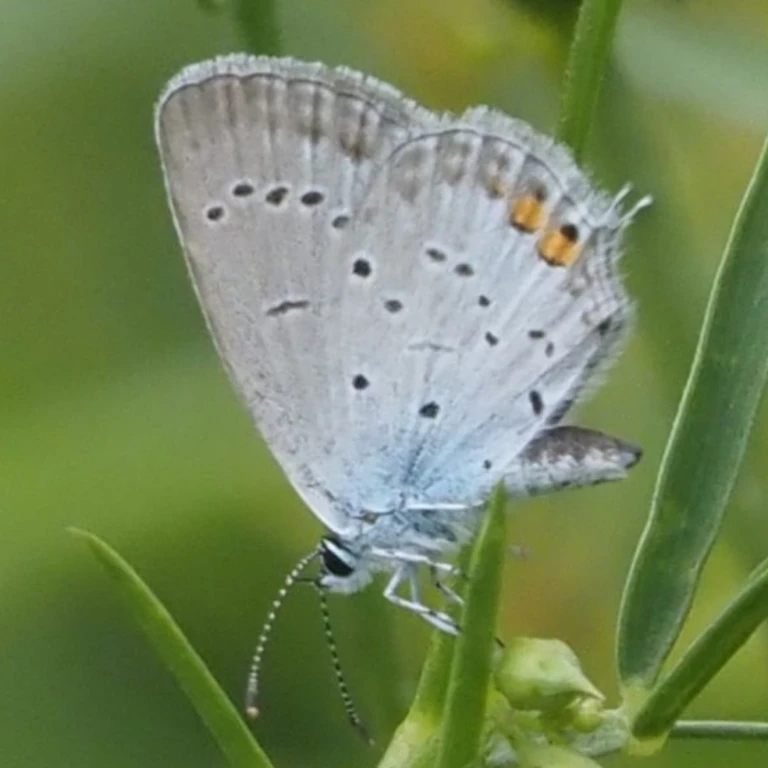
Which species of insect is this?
Cupido argiades (also Elkalyce argiades)
